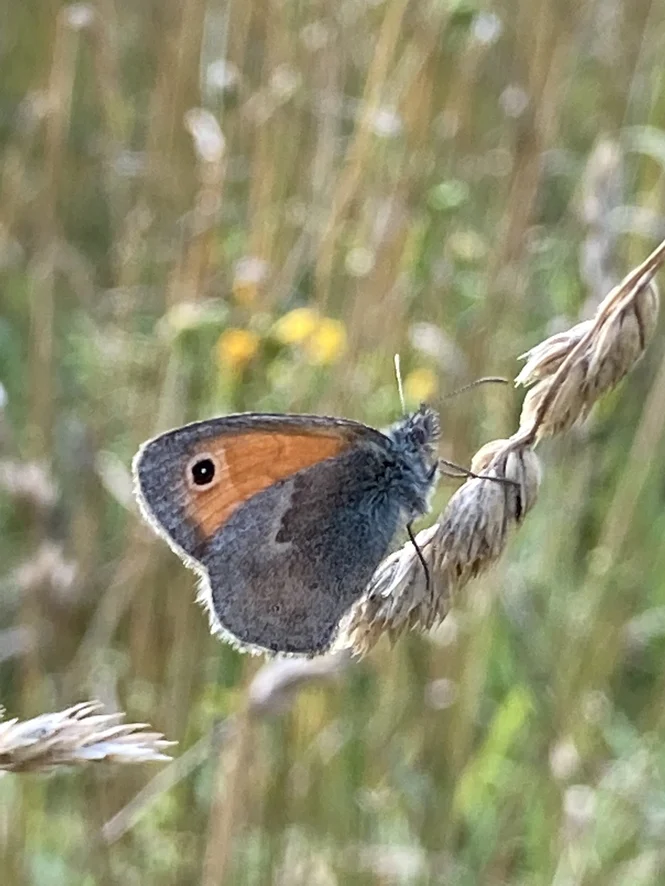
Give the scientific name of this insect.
Coenonympha pamphilus
